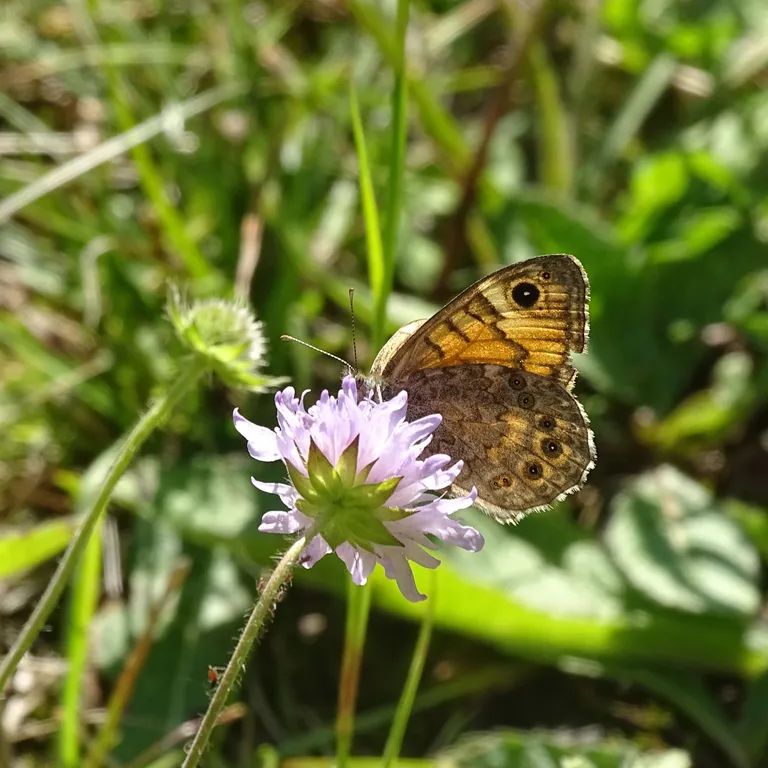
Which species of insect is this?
Lasiommata megera (also Pararge megera)
